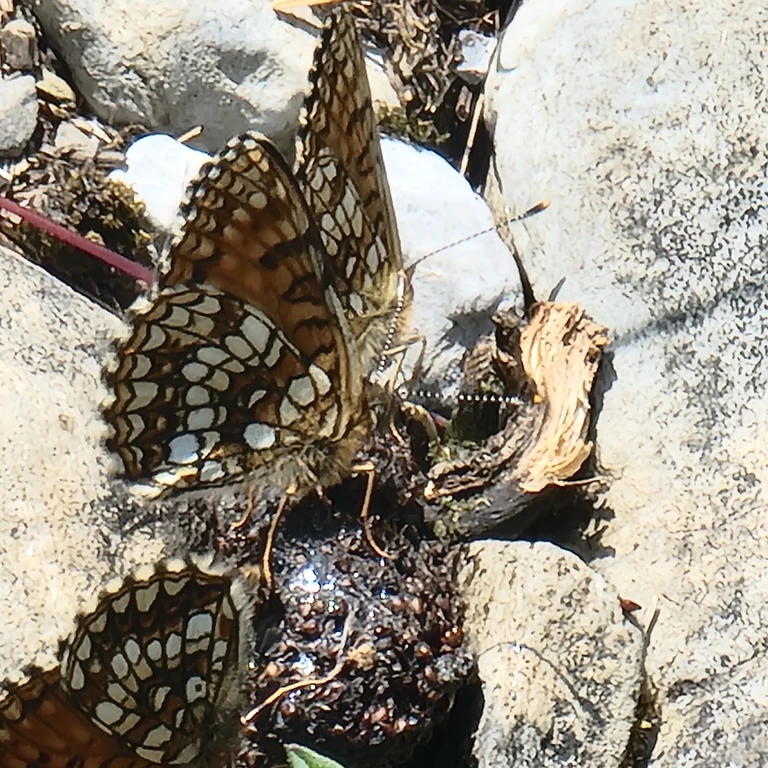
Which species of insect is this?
Melitaea diamina
